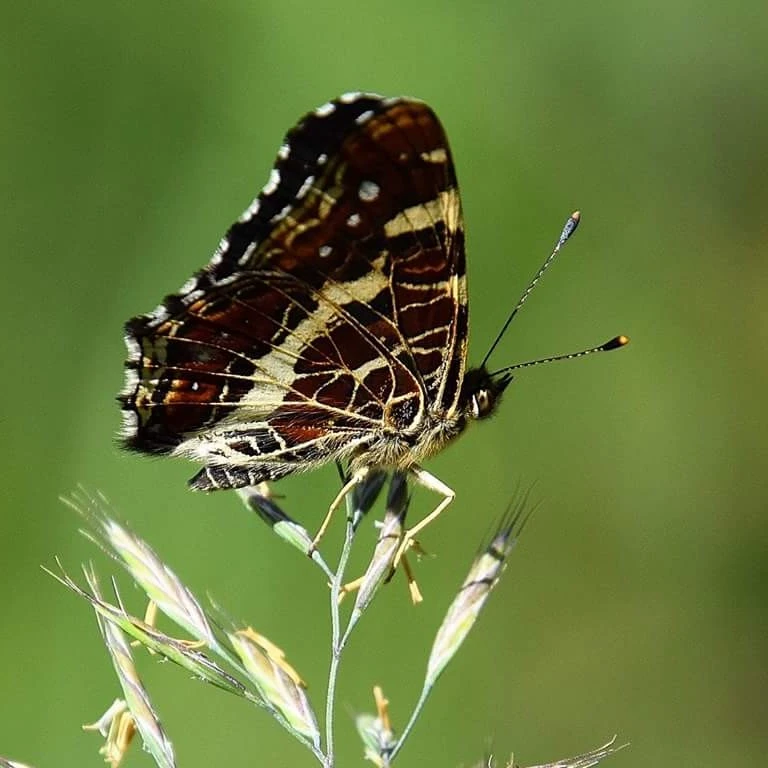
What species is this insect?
Araschnia levana
